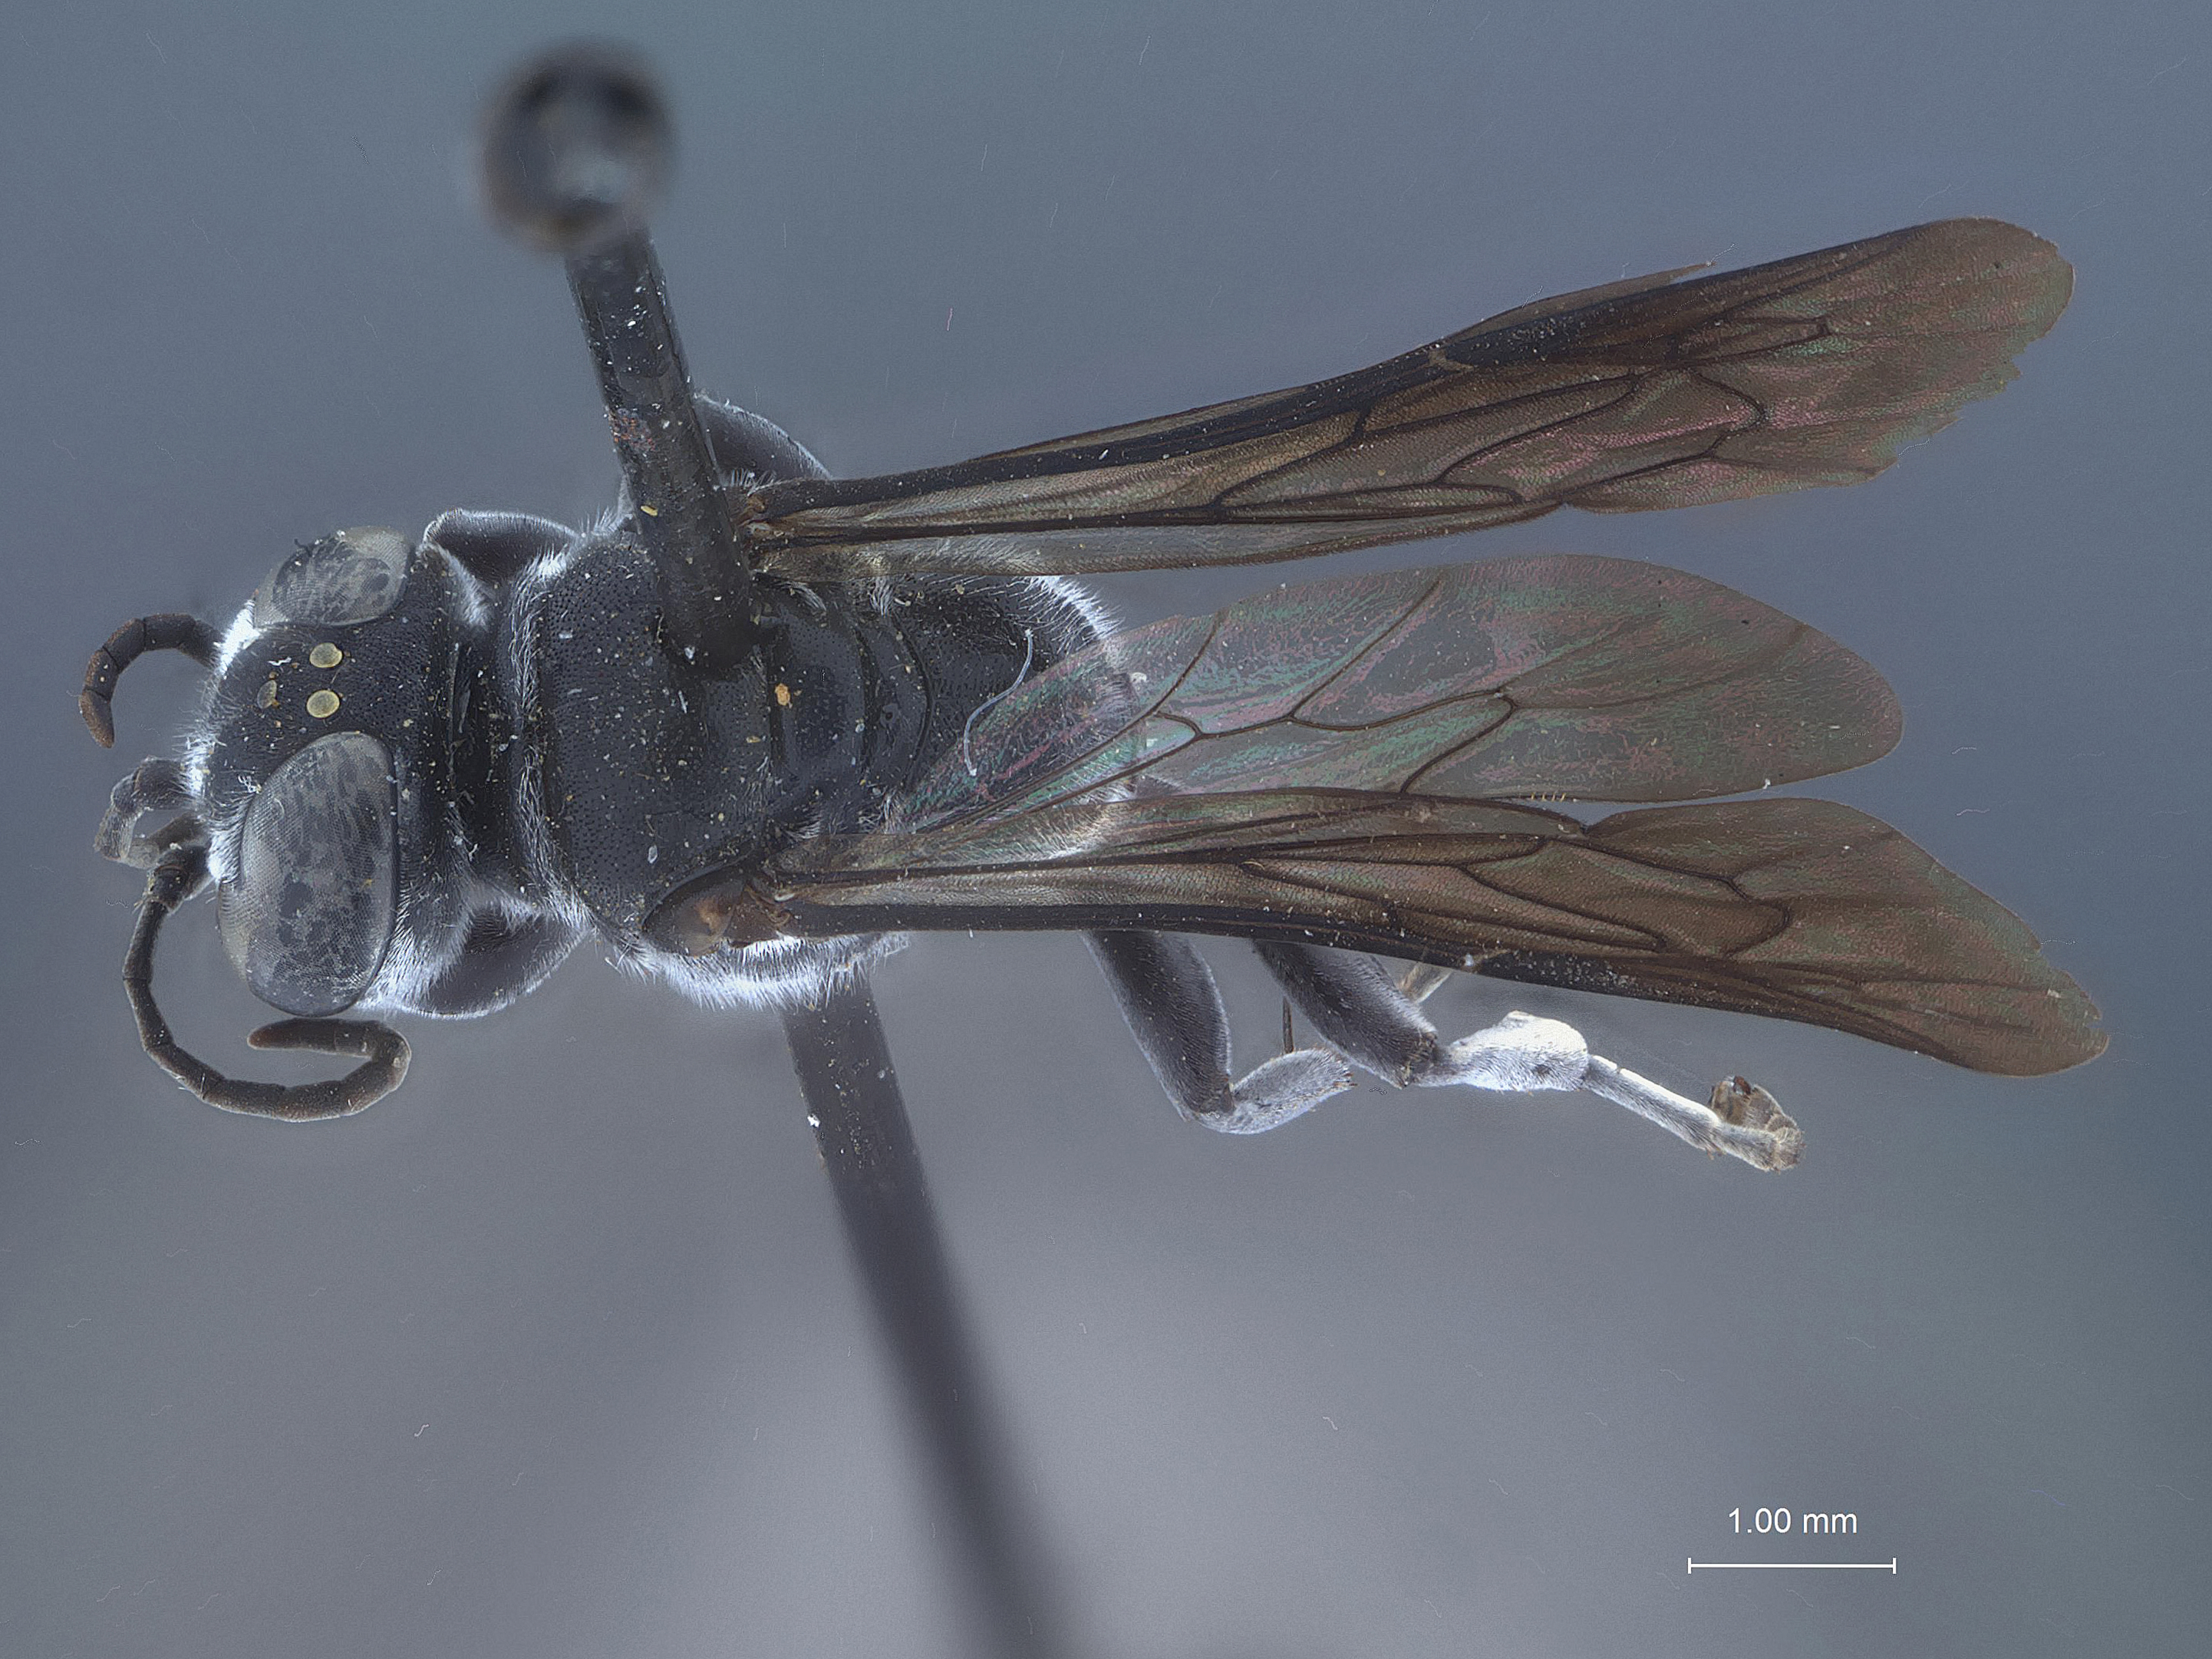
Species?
Pison novocaledonica
